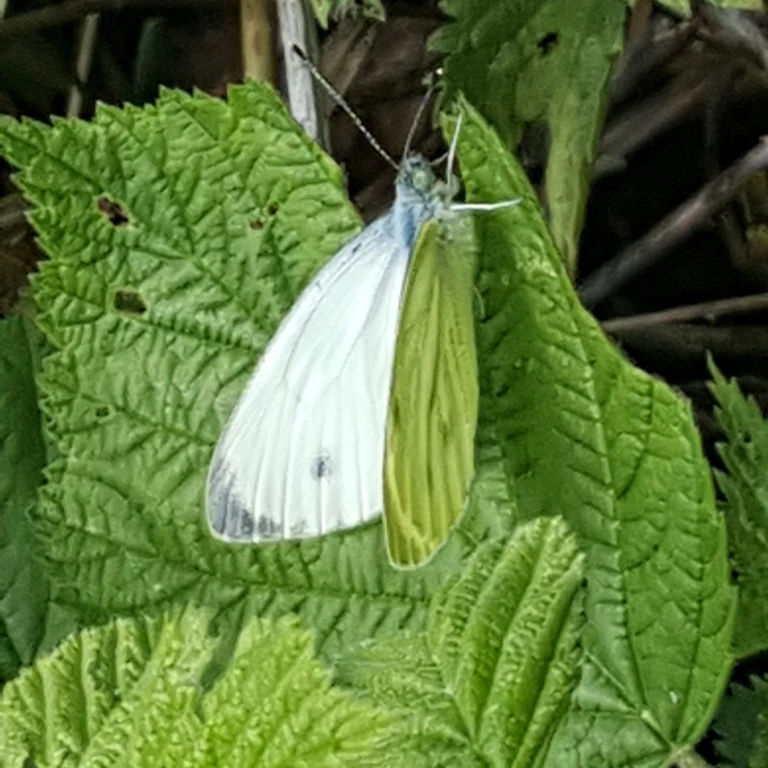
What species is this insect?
Pieris napi
